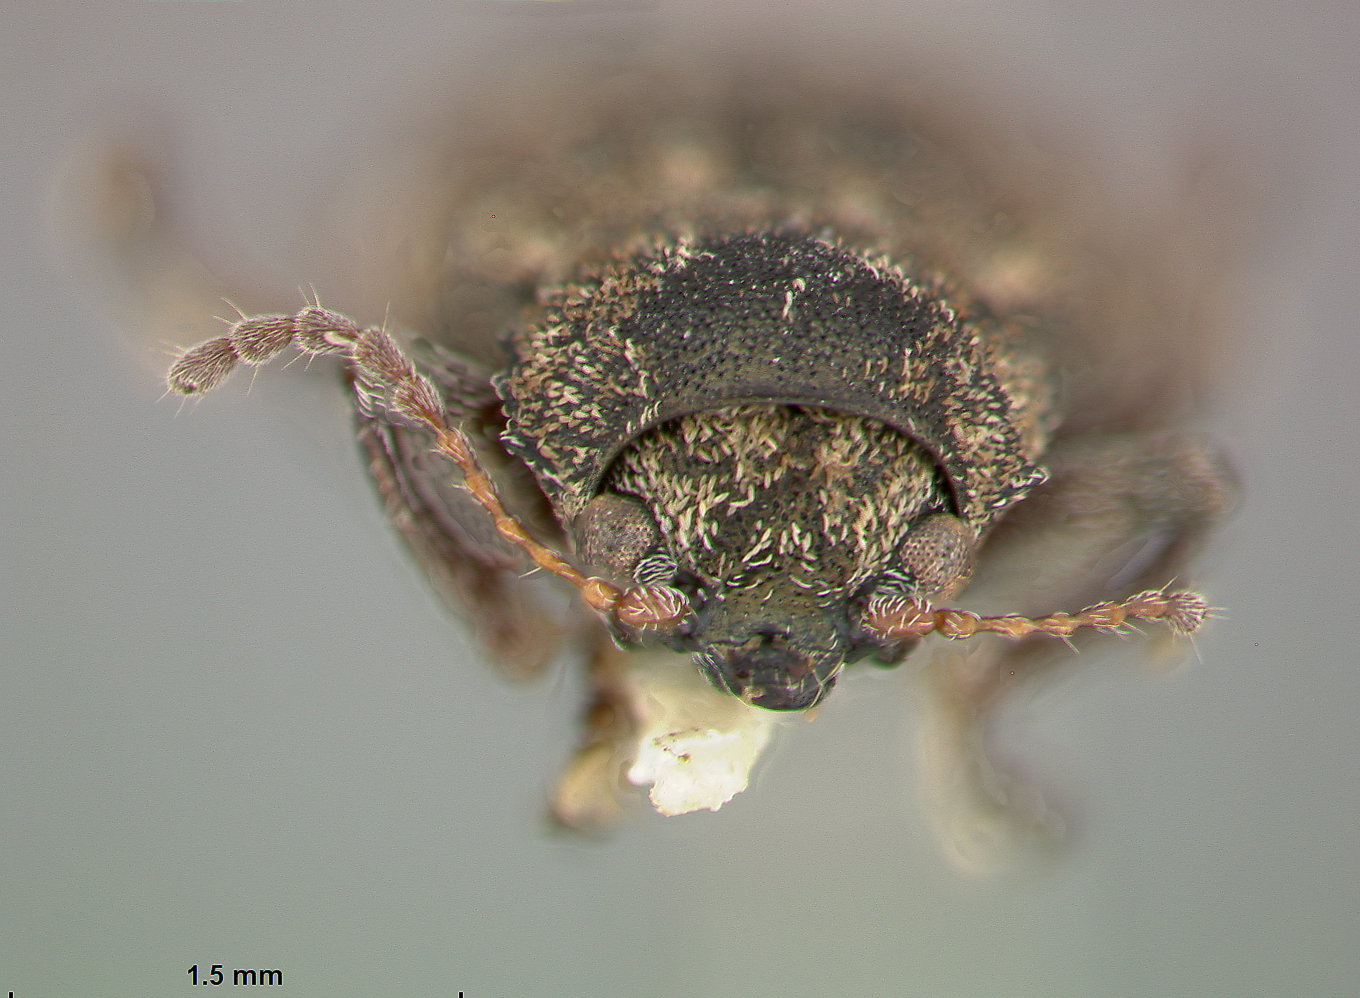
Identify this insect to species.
Myochrous cyphus
